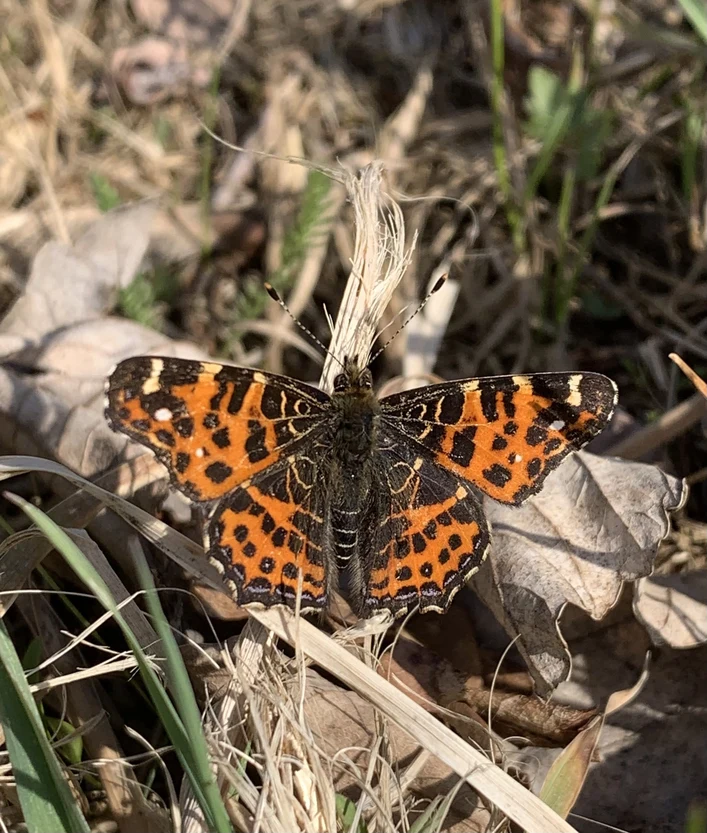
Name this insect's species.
Araschnia levana
